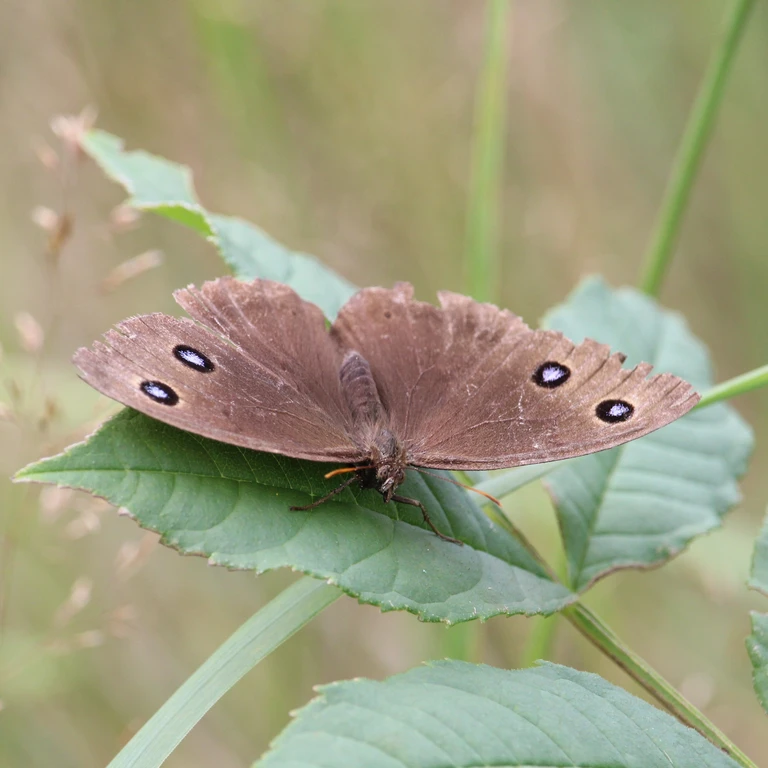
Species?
Minois dryas
